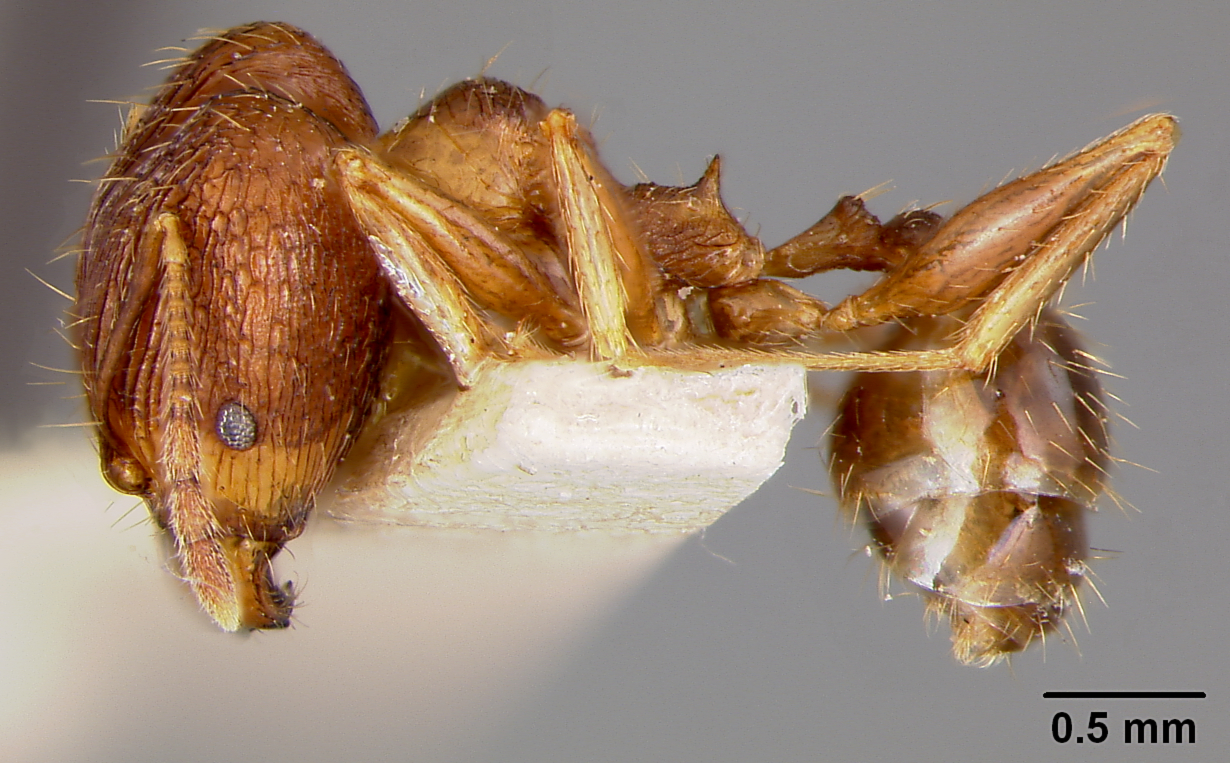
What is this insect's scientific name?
Pheidole oceanica
